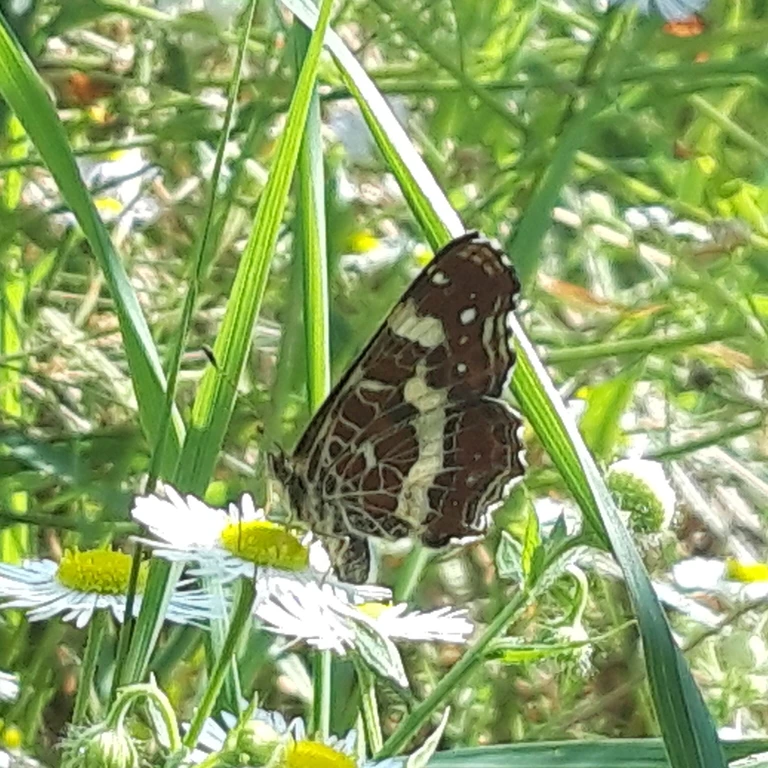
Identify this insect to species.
Araschnia levana
